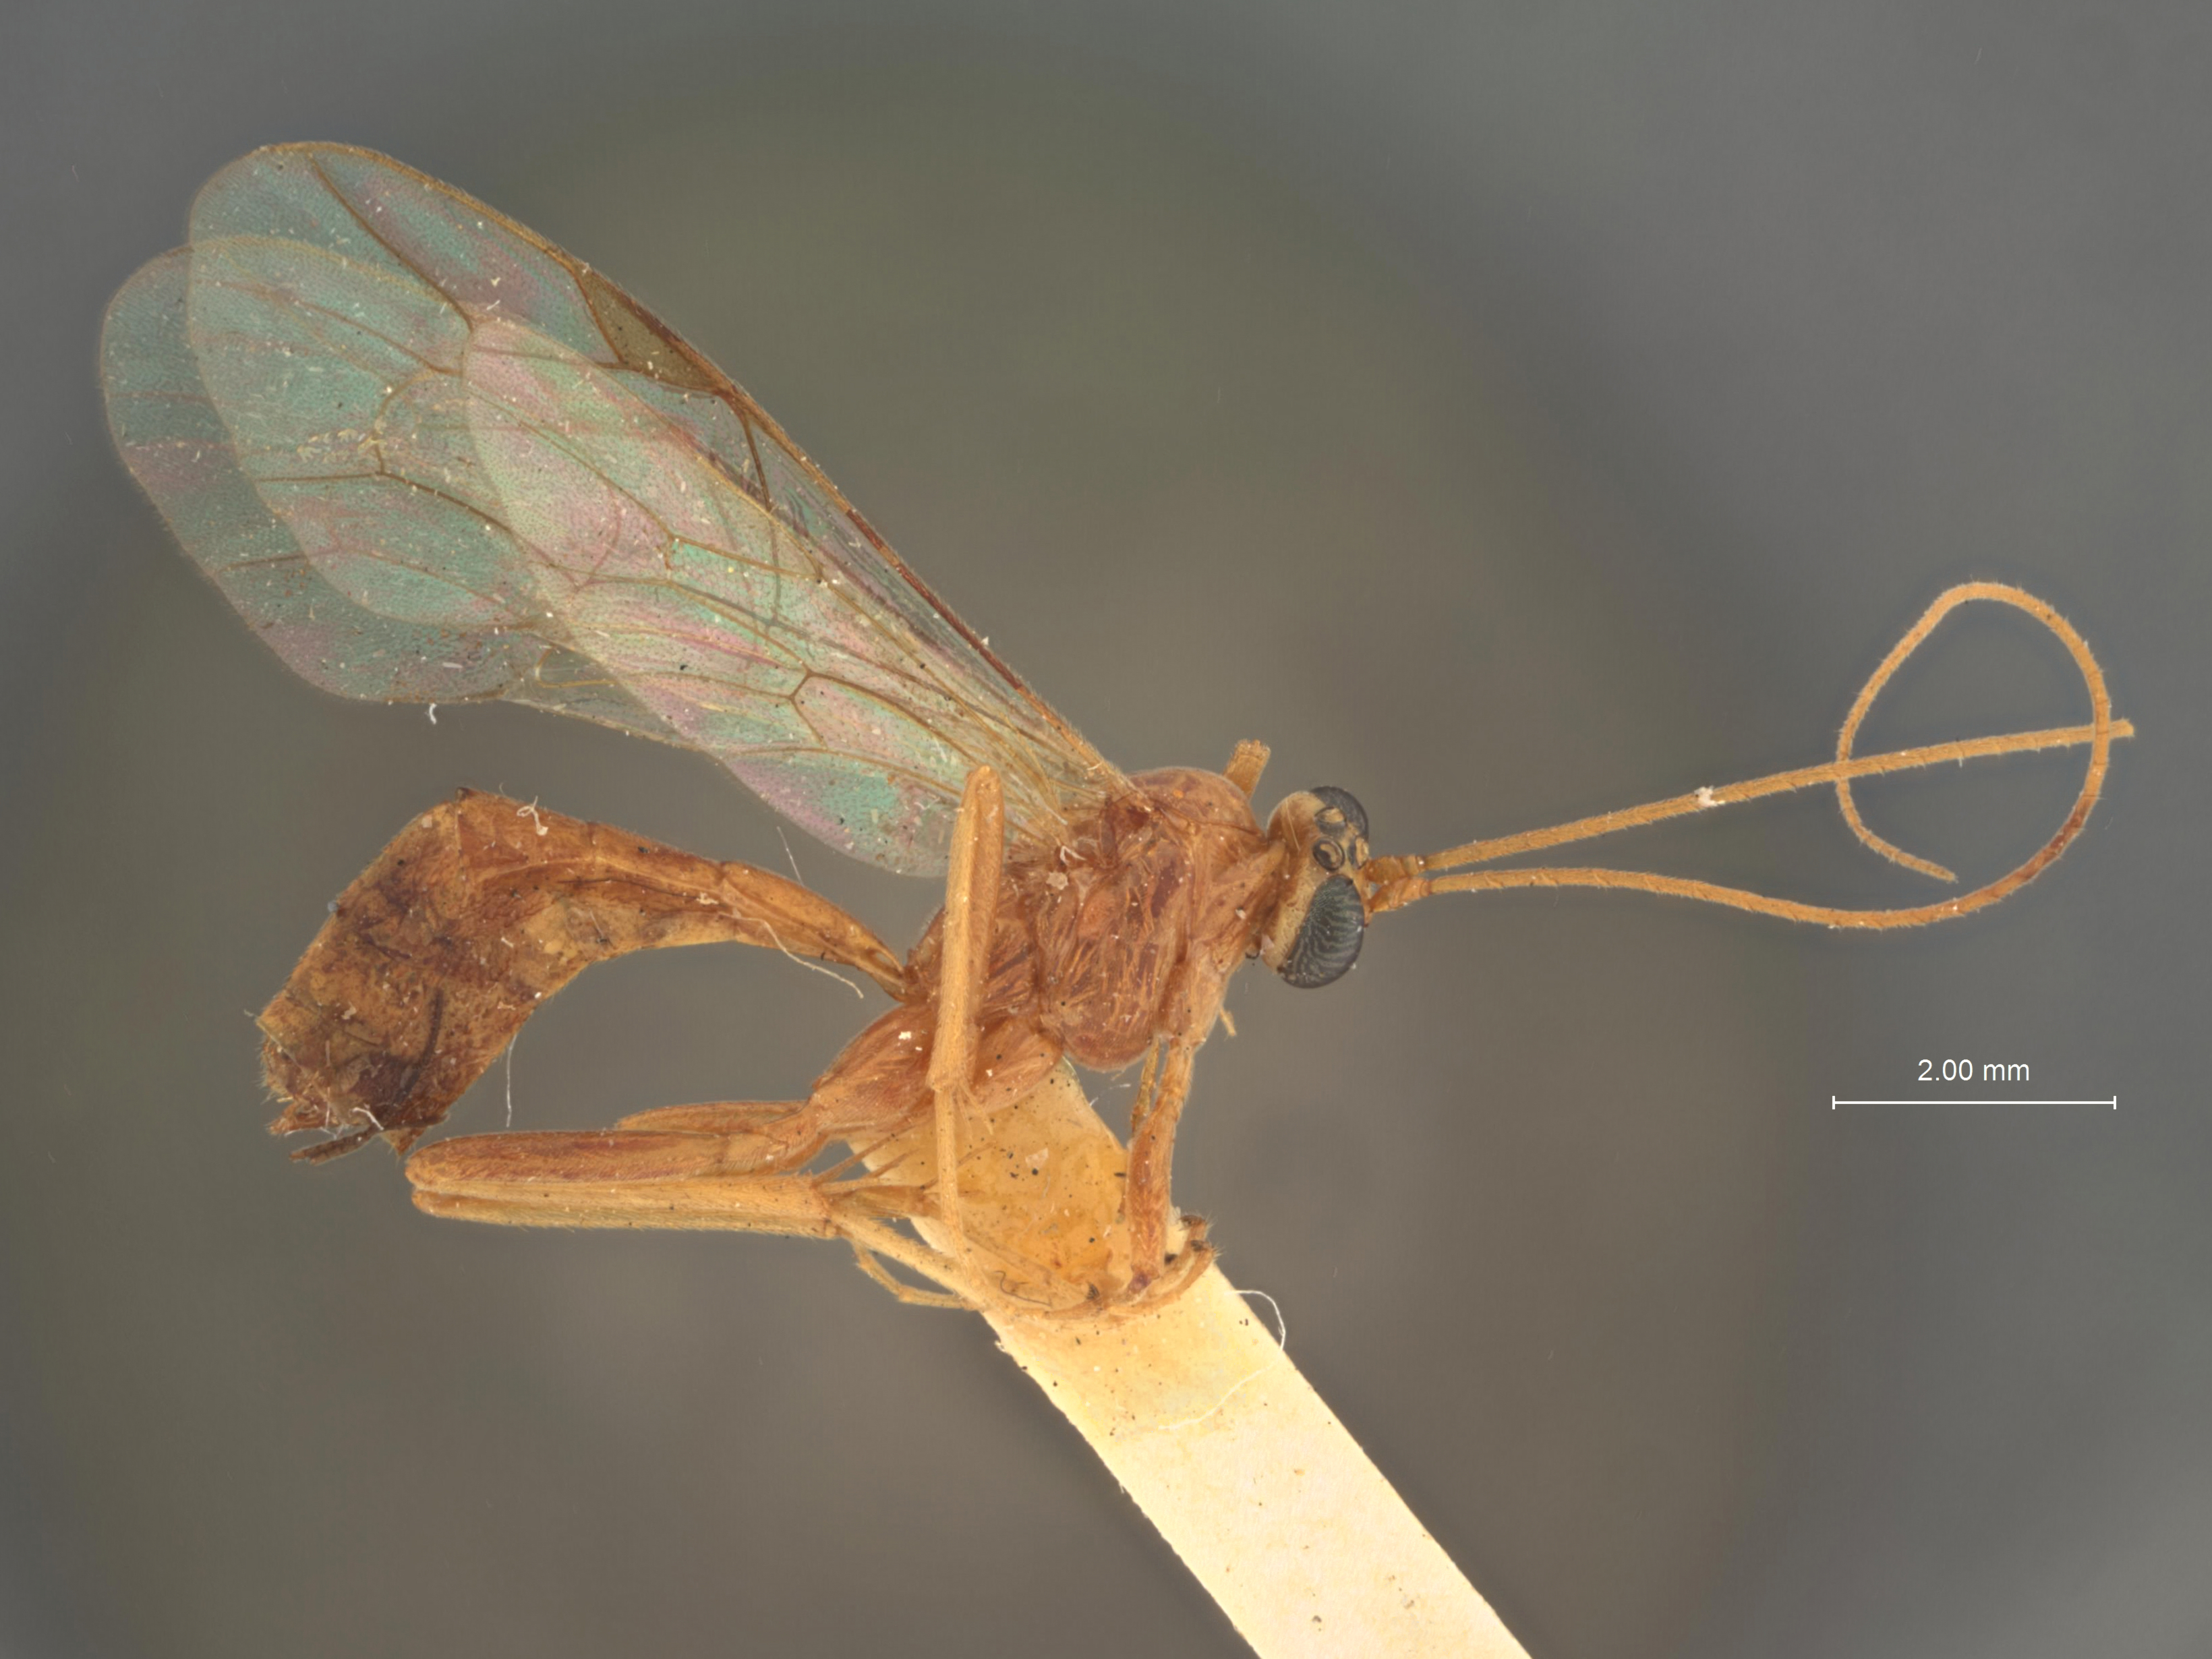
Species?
Parabates smithi
